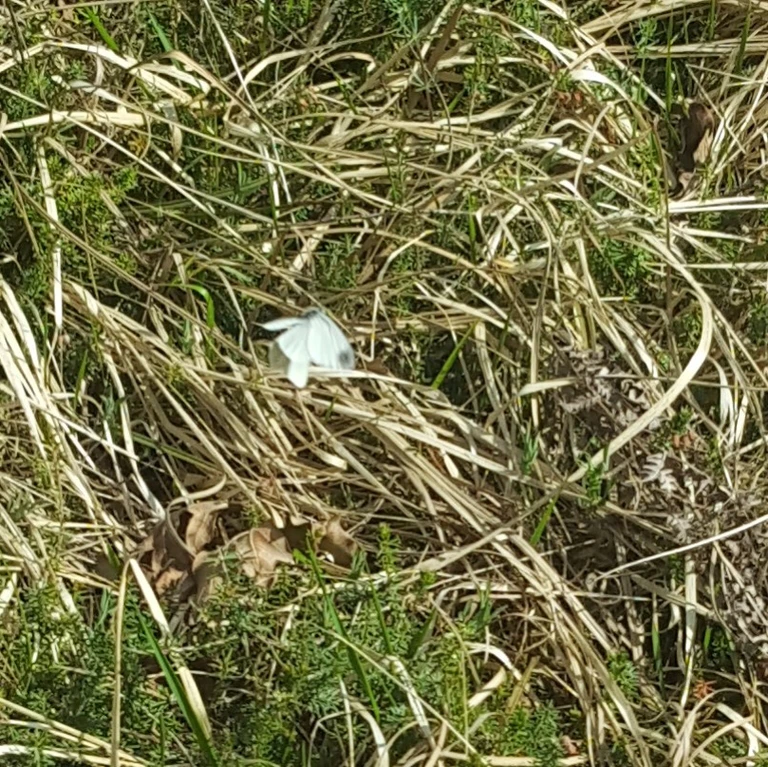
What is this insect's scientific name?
Leptidea sinapis/juvernica
